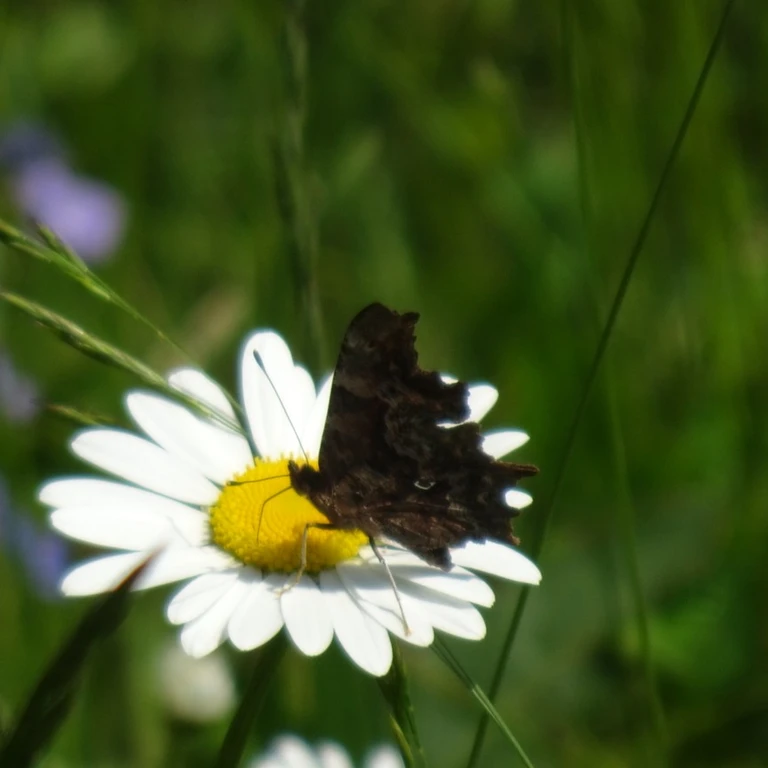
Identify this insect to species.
Polygonia c-album
